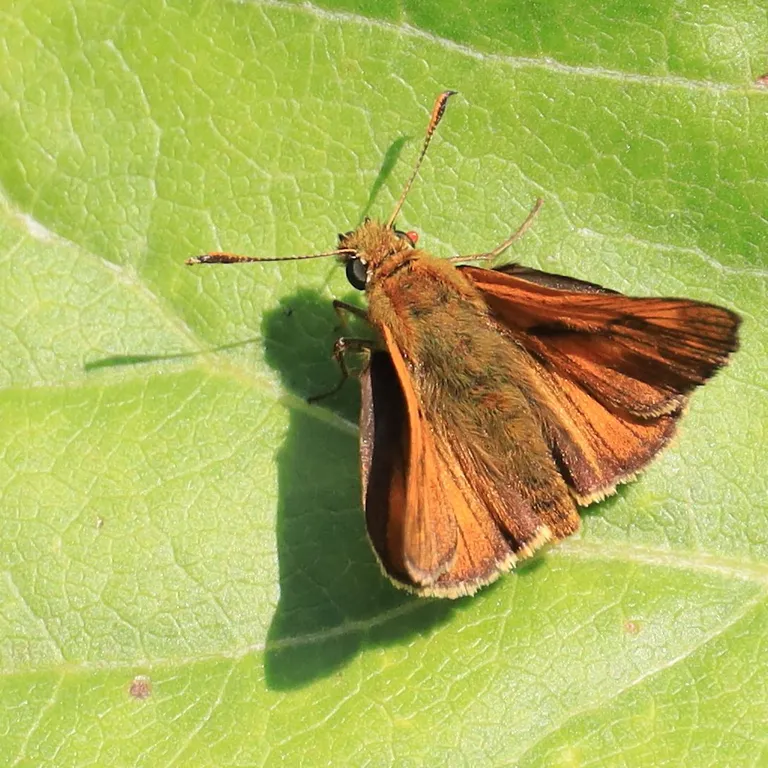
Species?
Ochlodes sylvanus (also Ochlodes venata)
